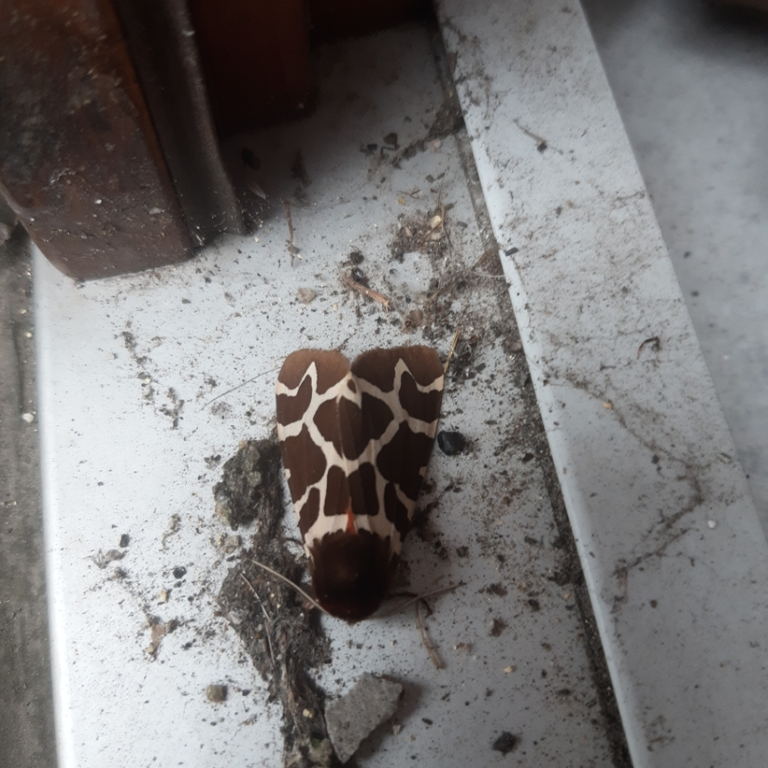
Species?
Arctia caja
